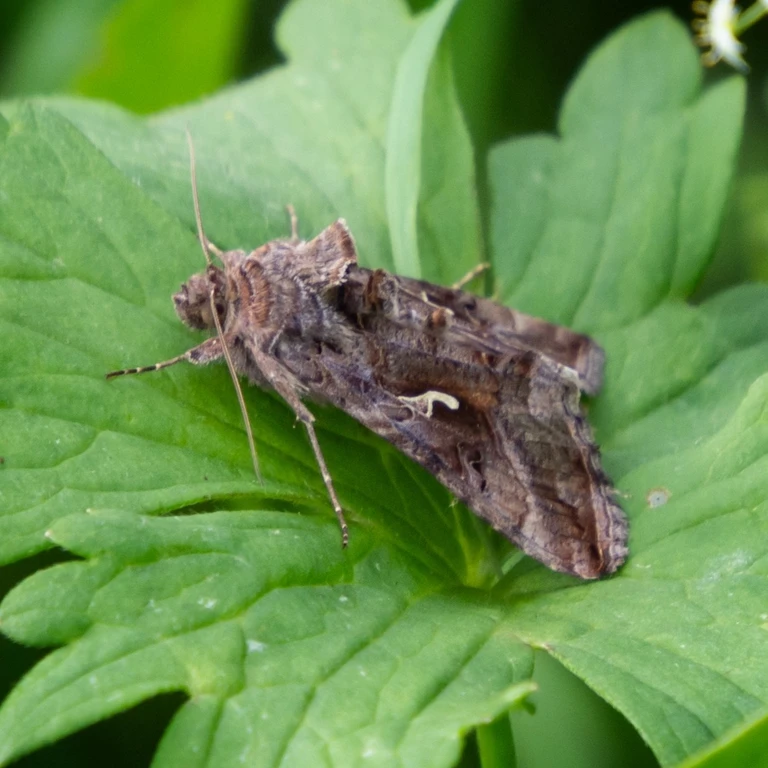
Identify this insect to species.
Autographa gamma
